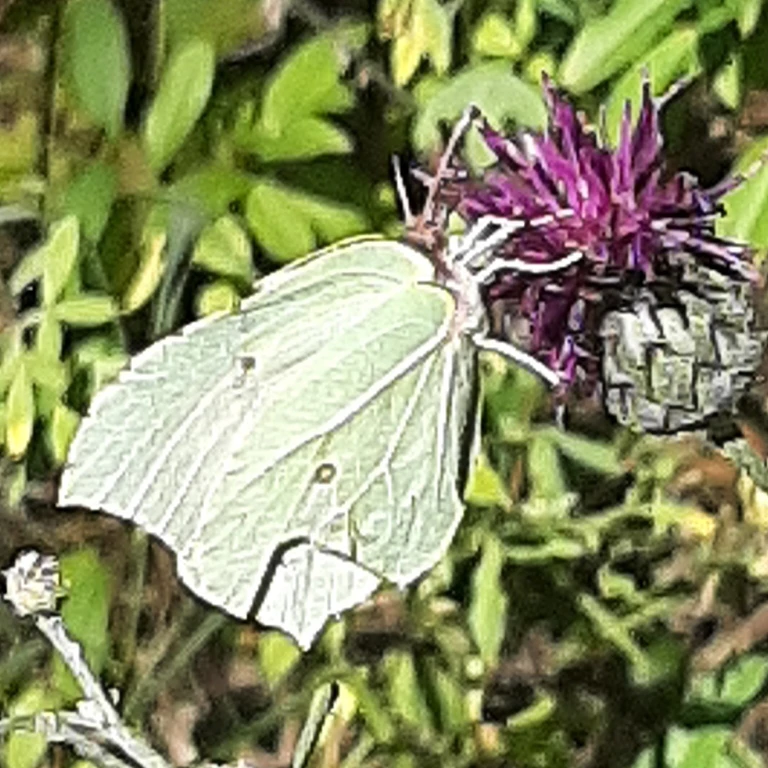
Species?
Gonepteryx rhamni
